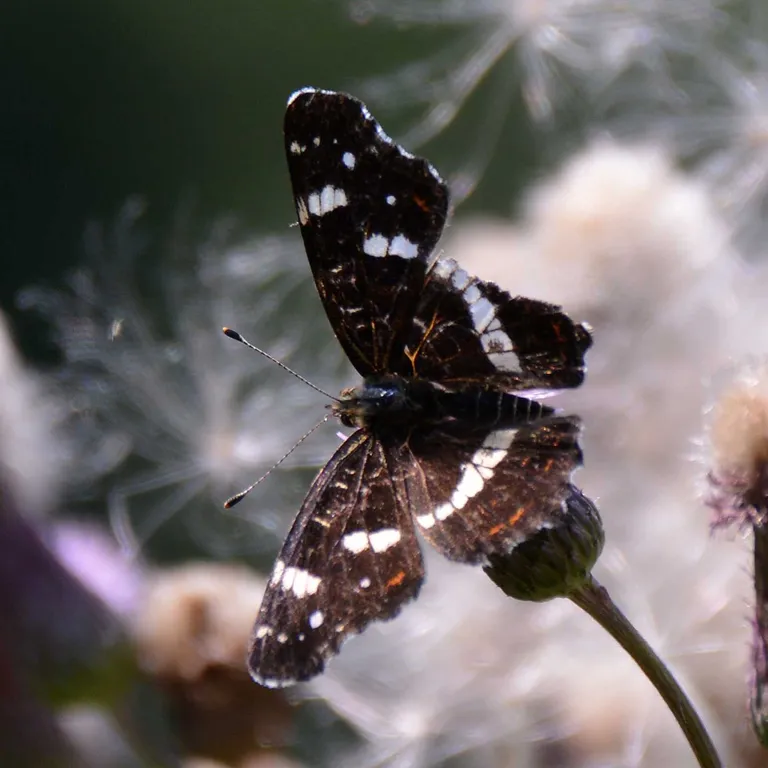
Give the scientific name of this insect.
Araschnia levana
